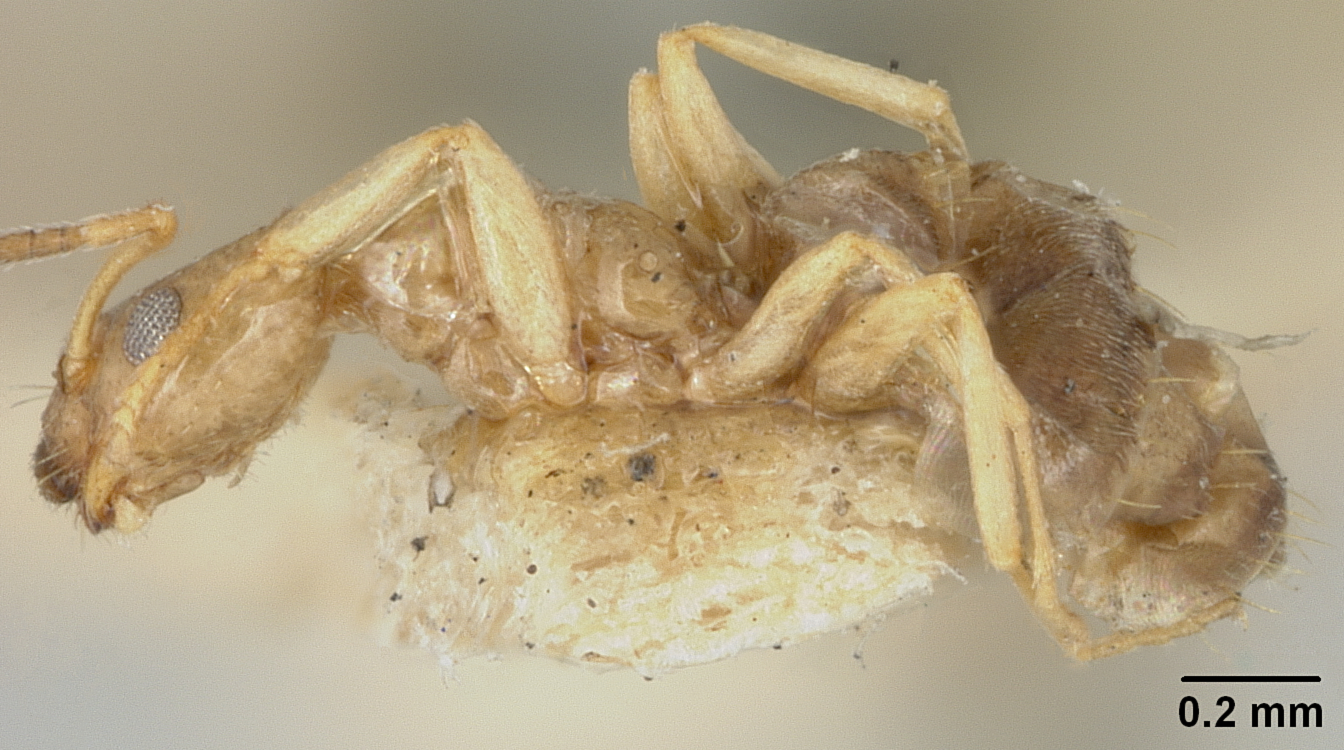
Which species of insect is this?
Plagiolepis pygmaea
